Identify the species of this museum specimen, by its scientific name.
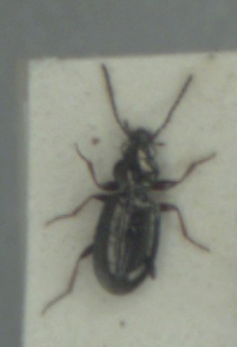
Bembidion lampros
